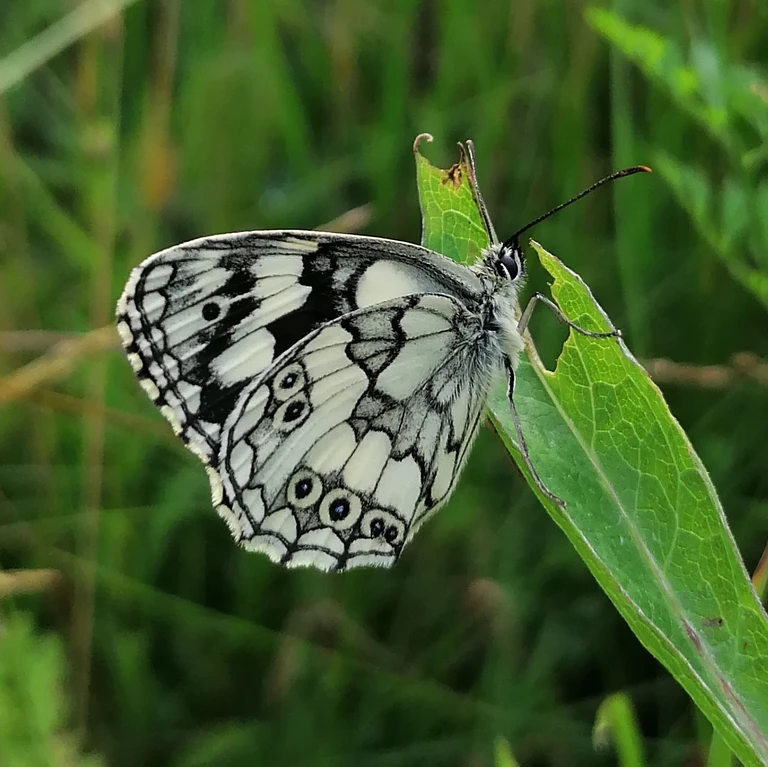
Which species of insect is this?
Melanargia galathea
